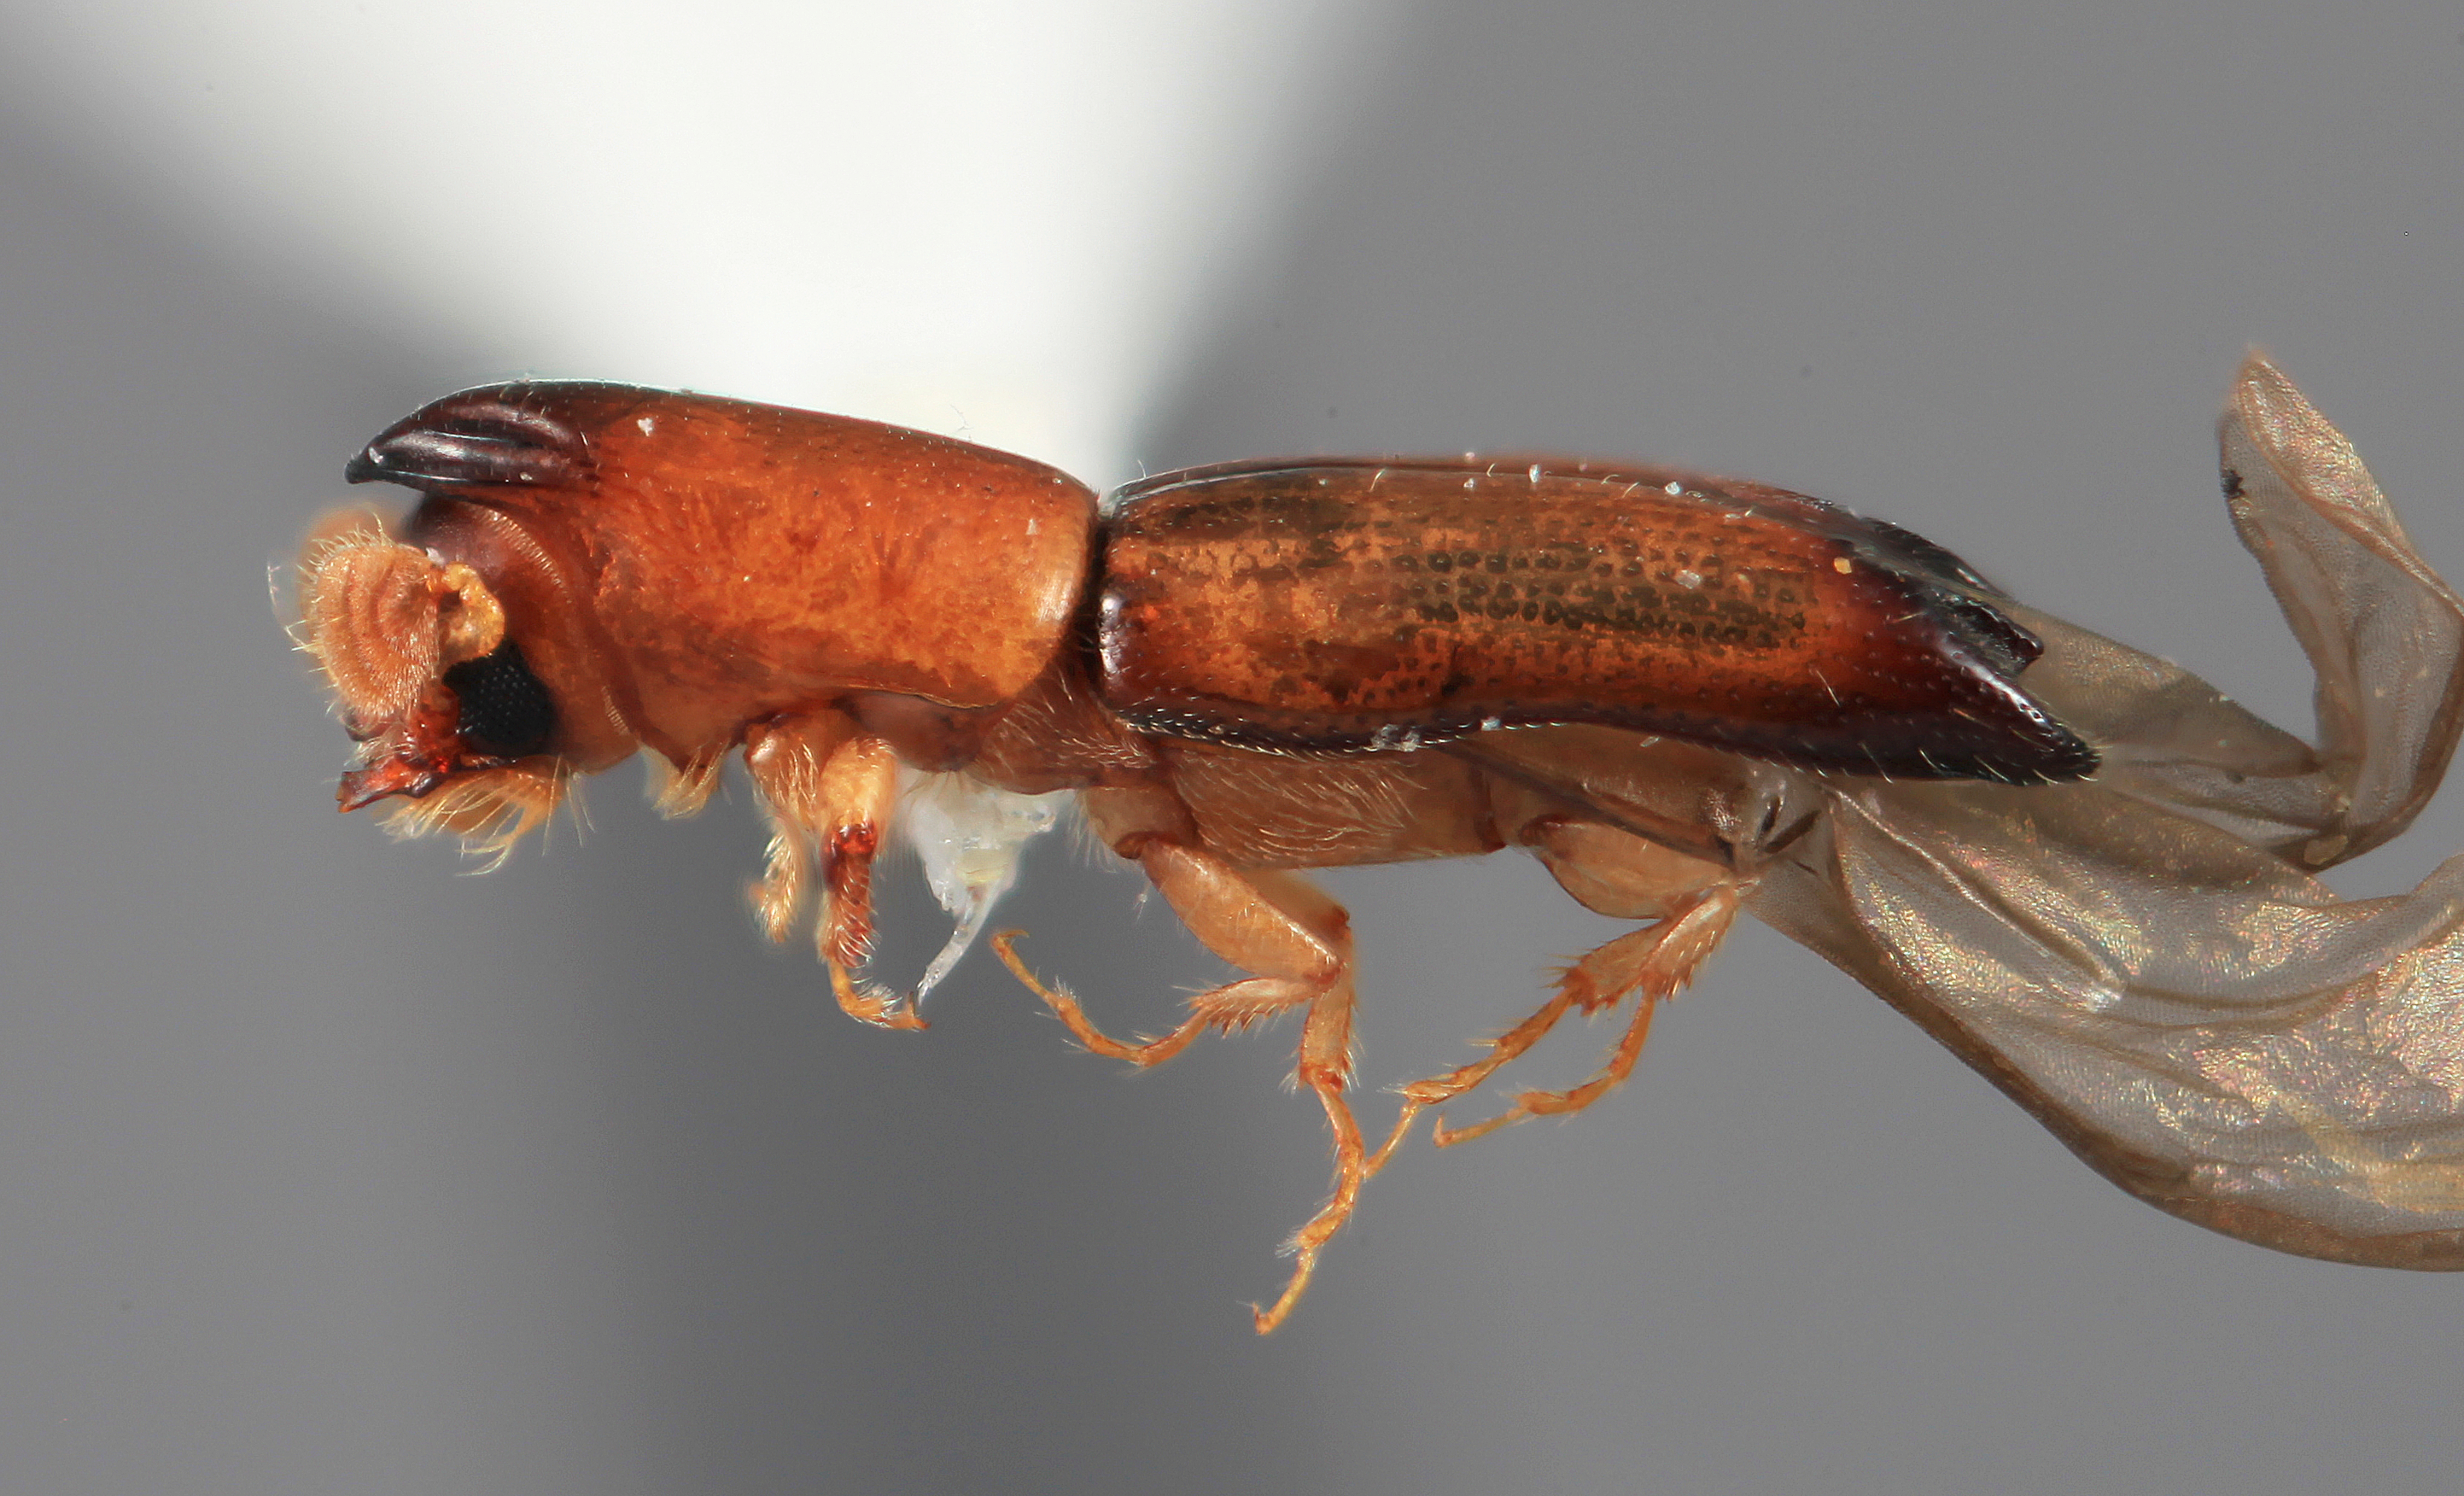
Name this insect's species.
Amphicranus acus
